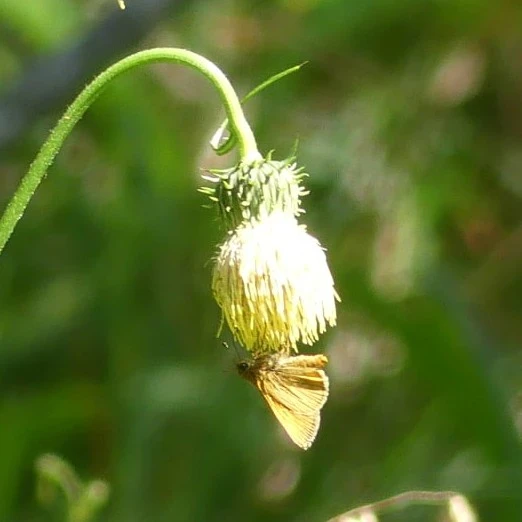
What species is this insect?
Ochlodes sylvanus (also Ochlodes venata)
